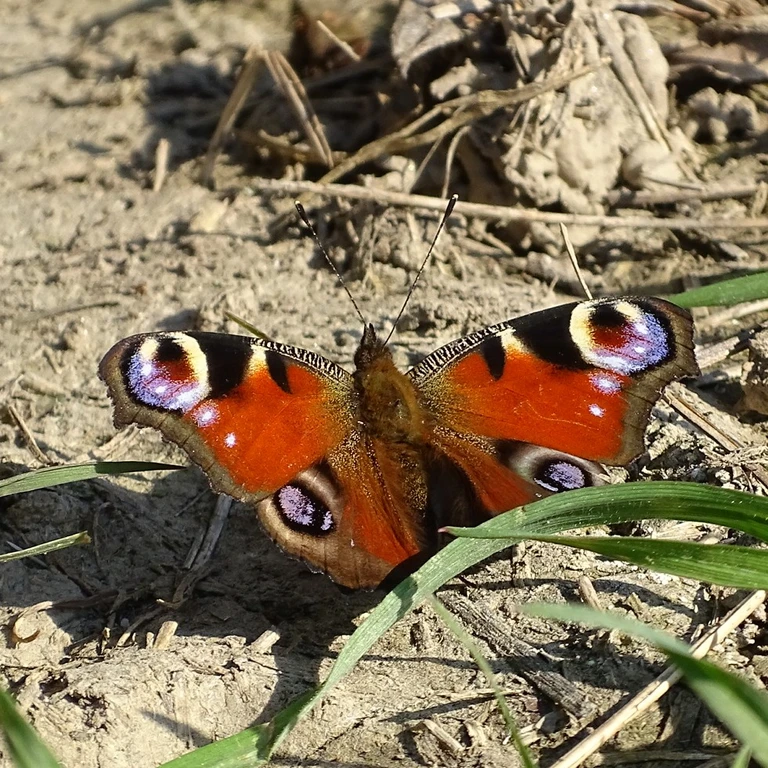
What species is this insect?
Aglais io
